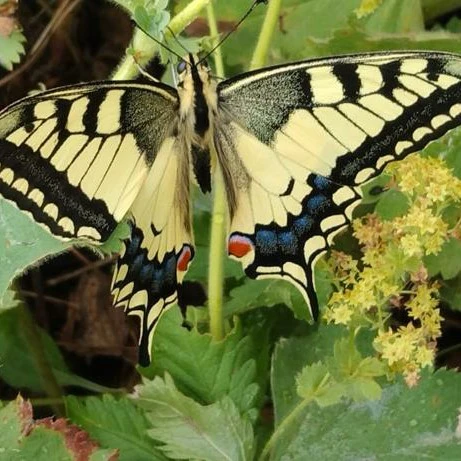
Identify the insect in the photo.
Papilio machaon
